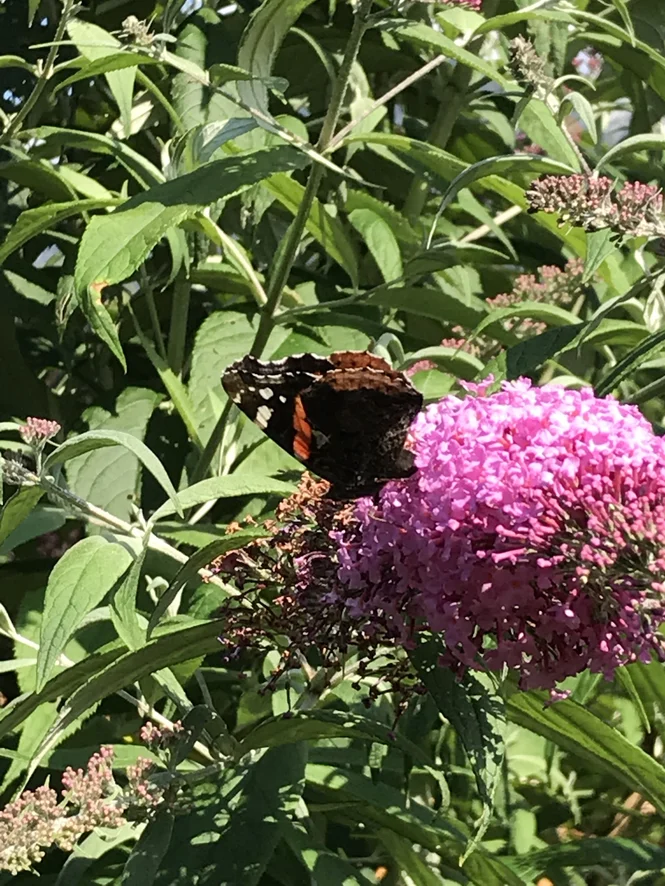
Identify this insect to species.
Vanessa atalanta
